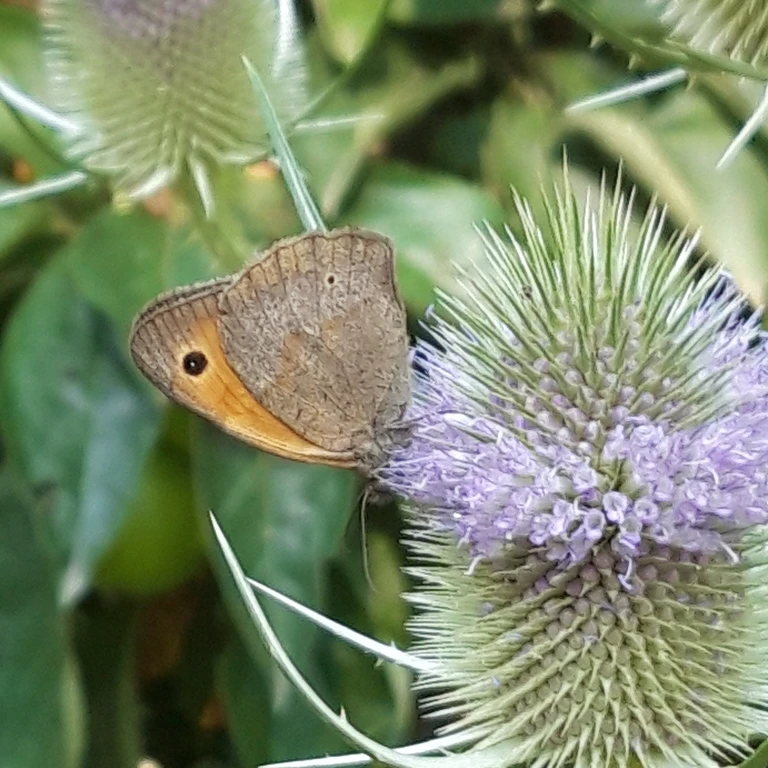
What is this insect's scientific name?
Maniola jurtina
